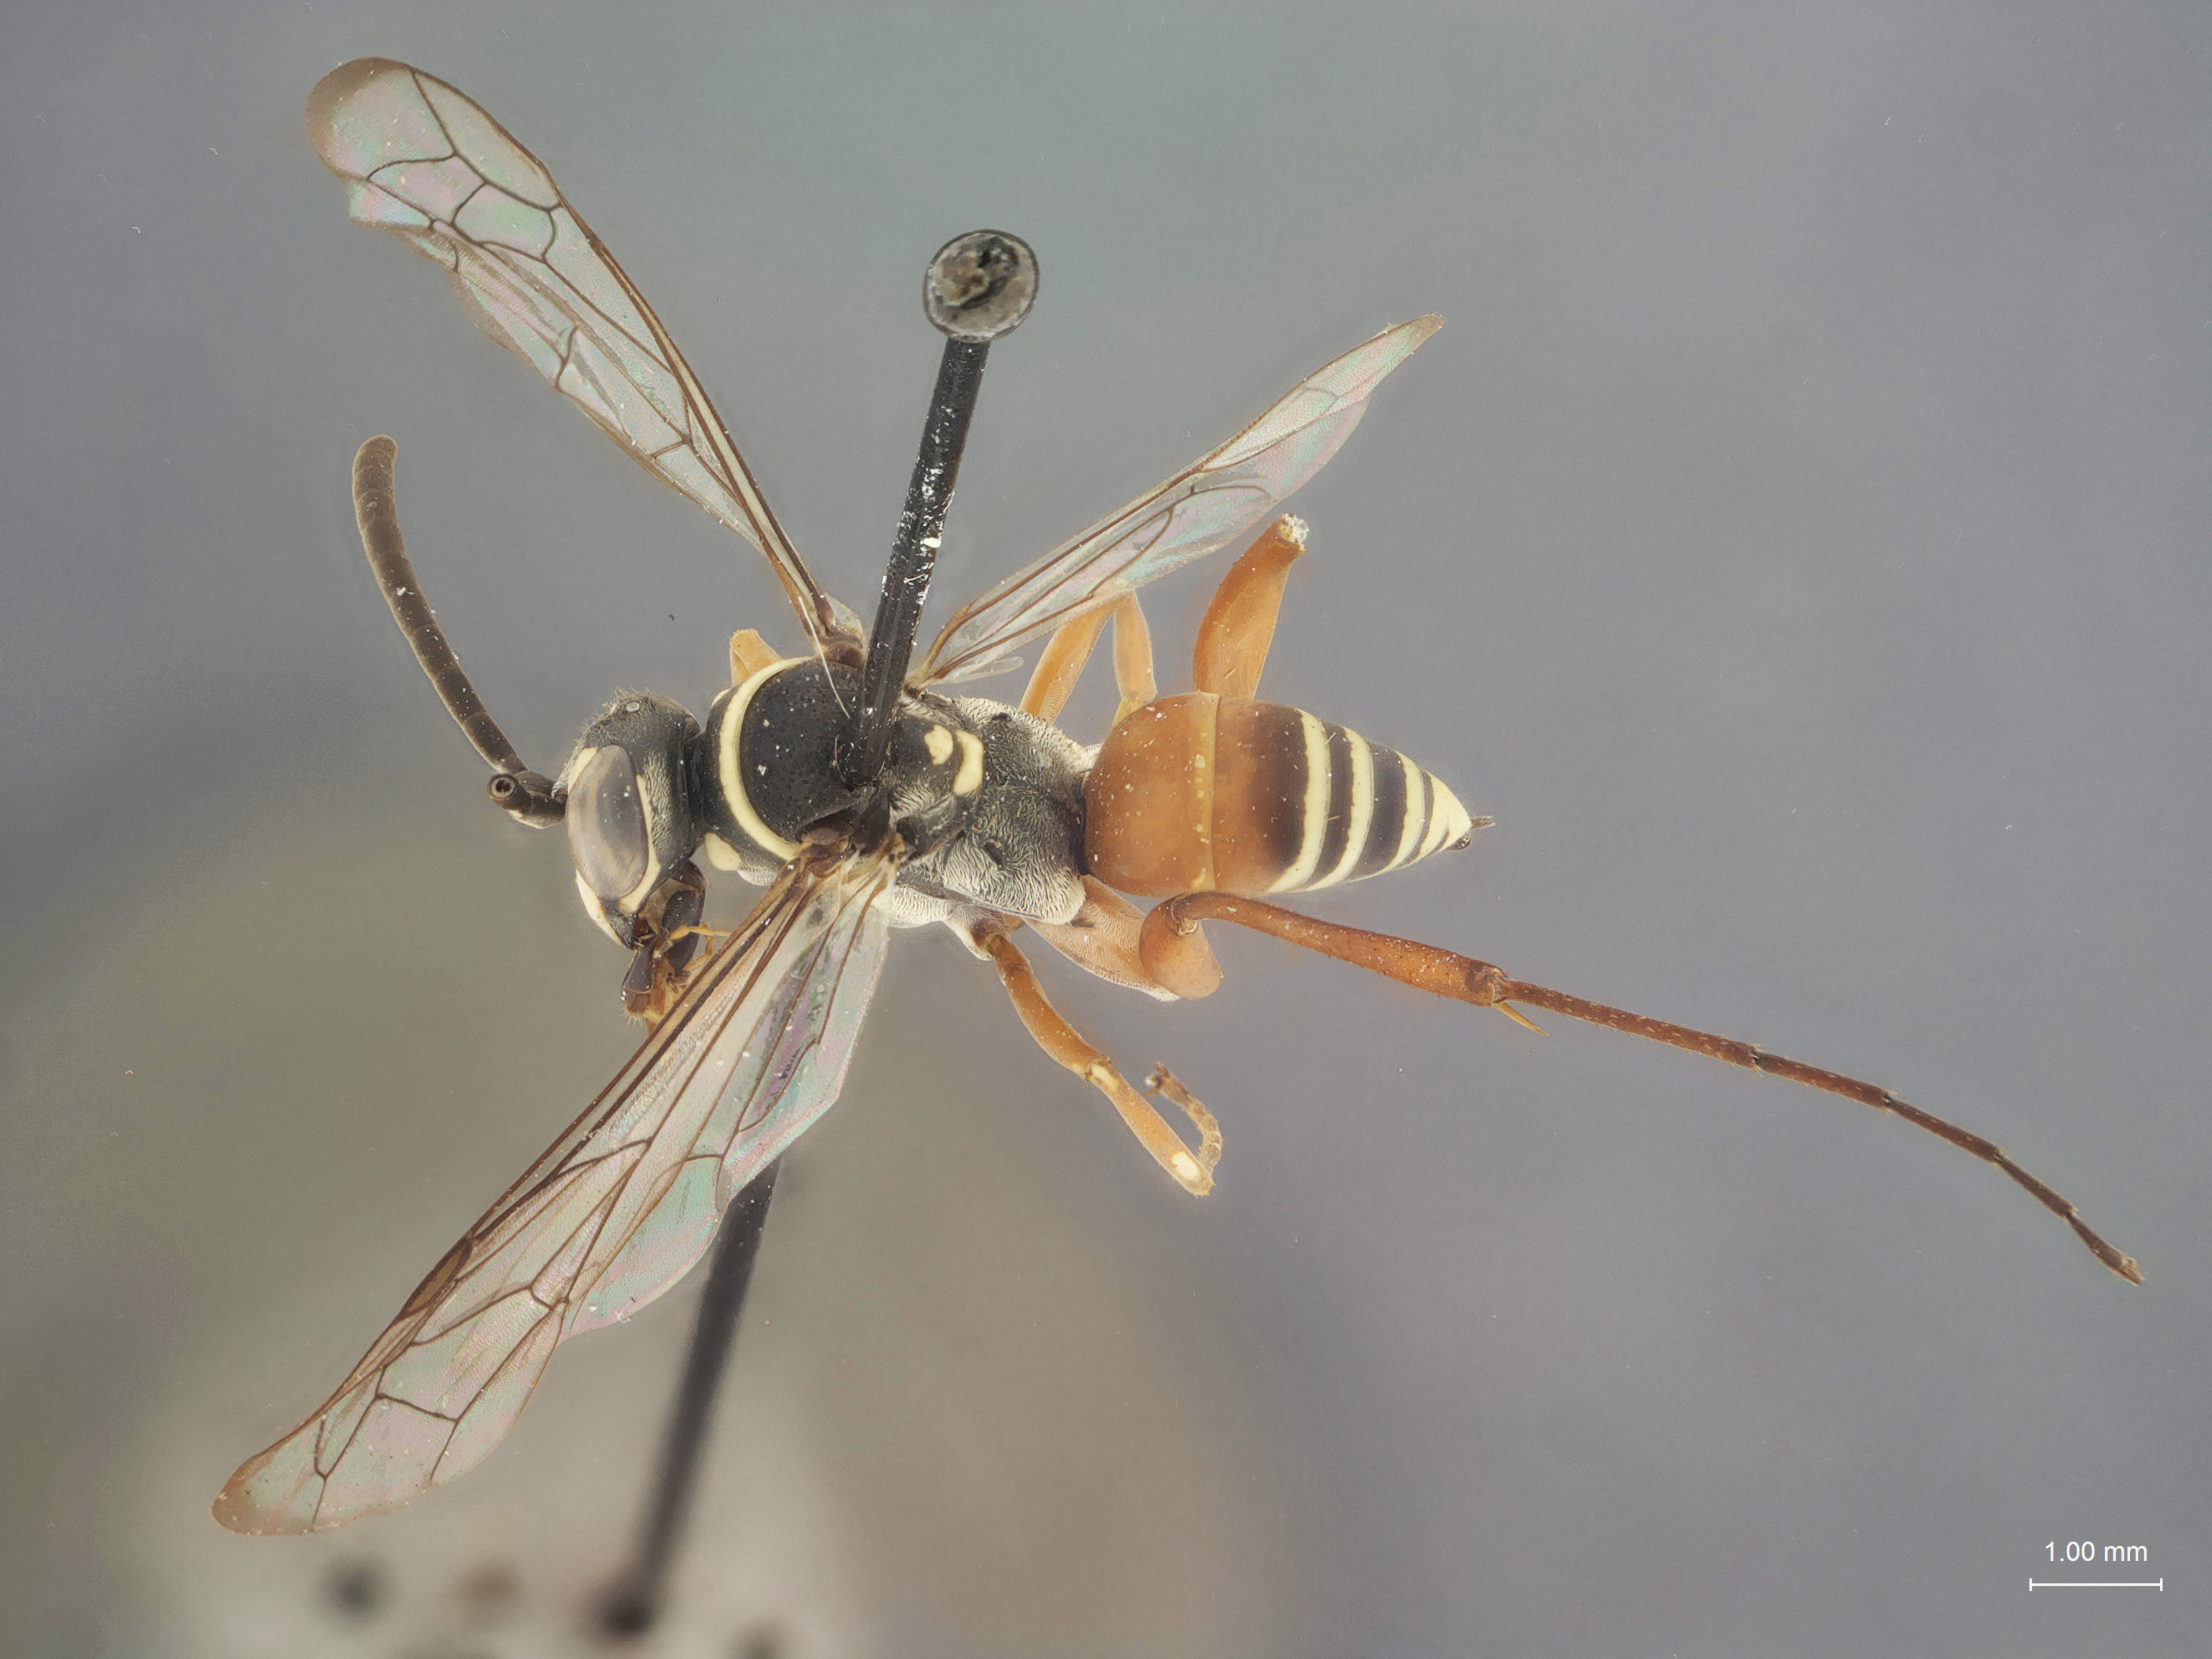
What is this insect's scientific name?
Ceropales basirufus
